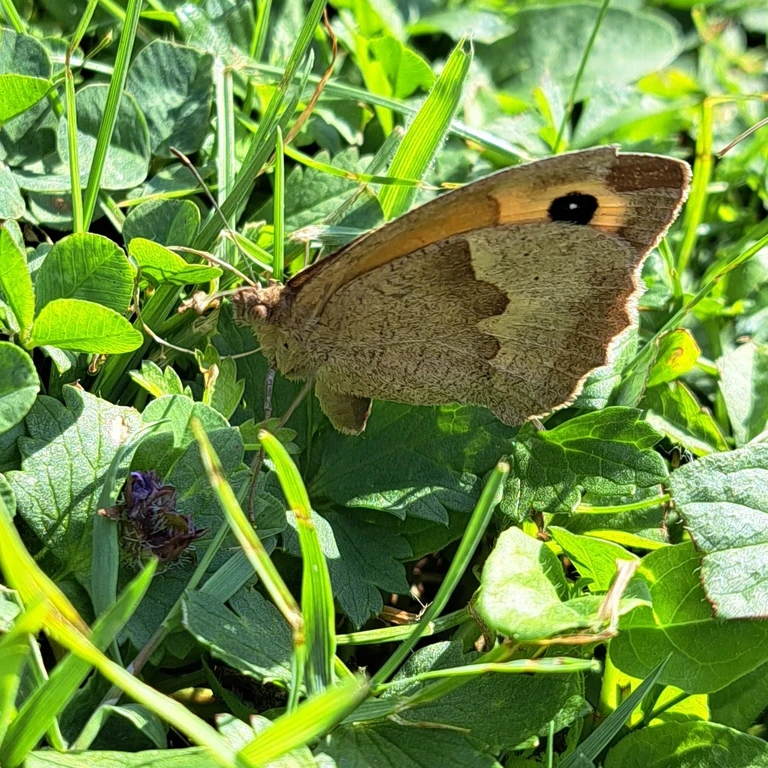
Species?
Maniola jurtina
